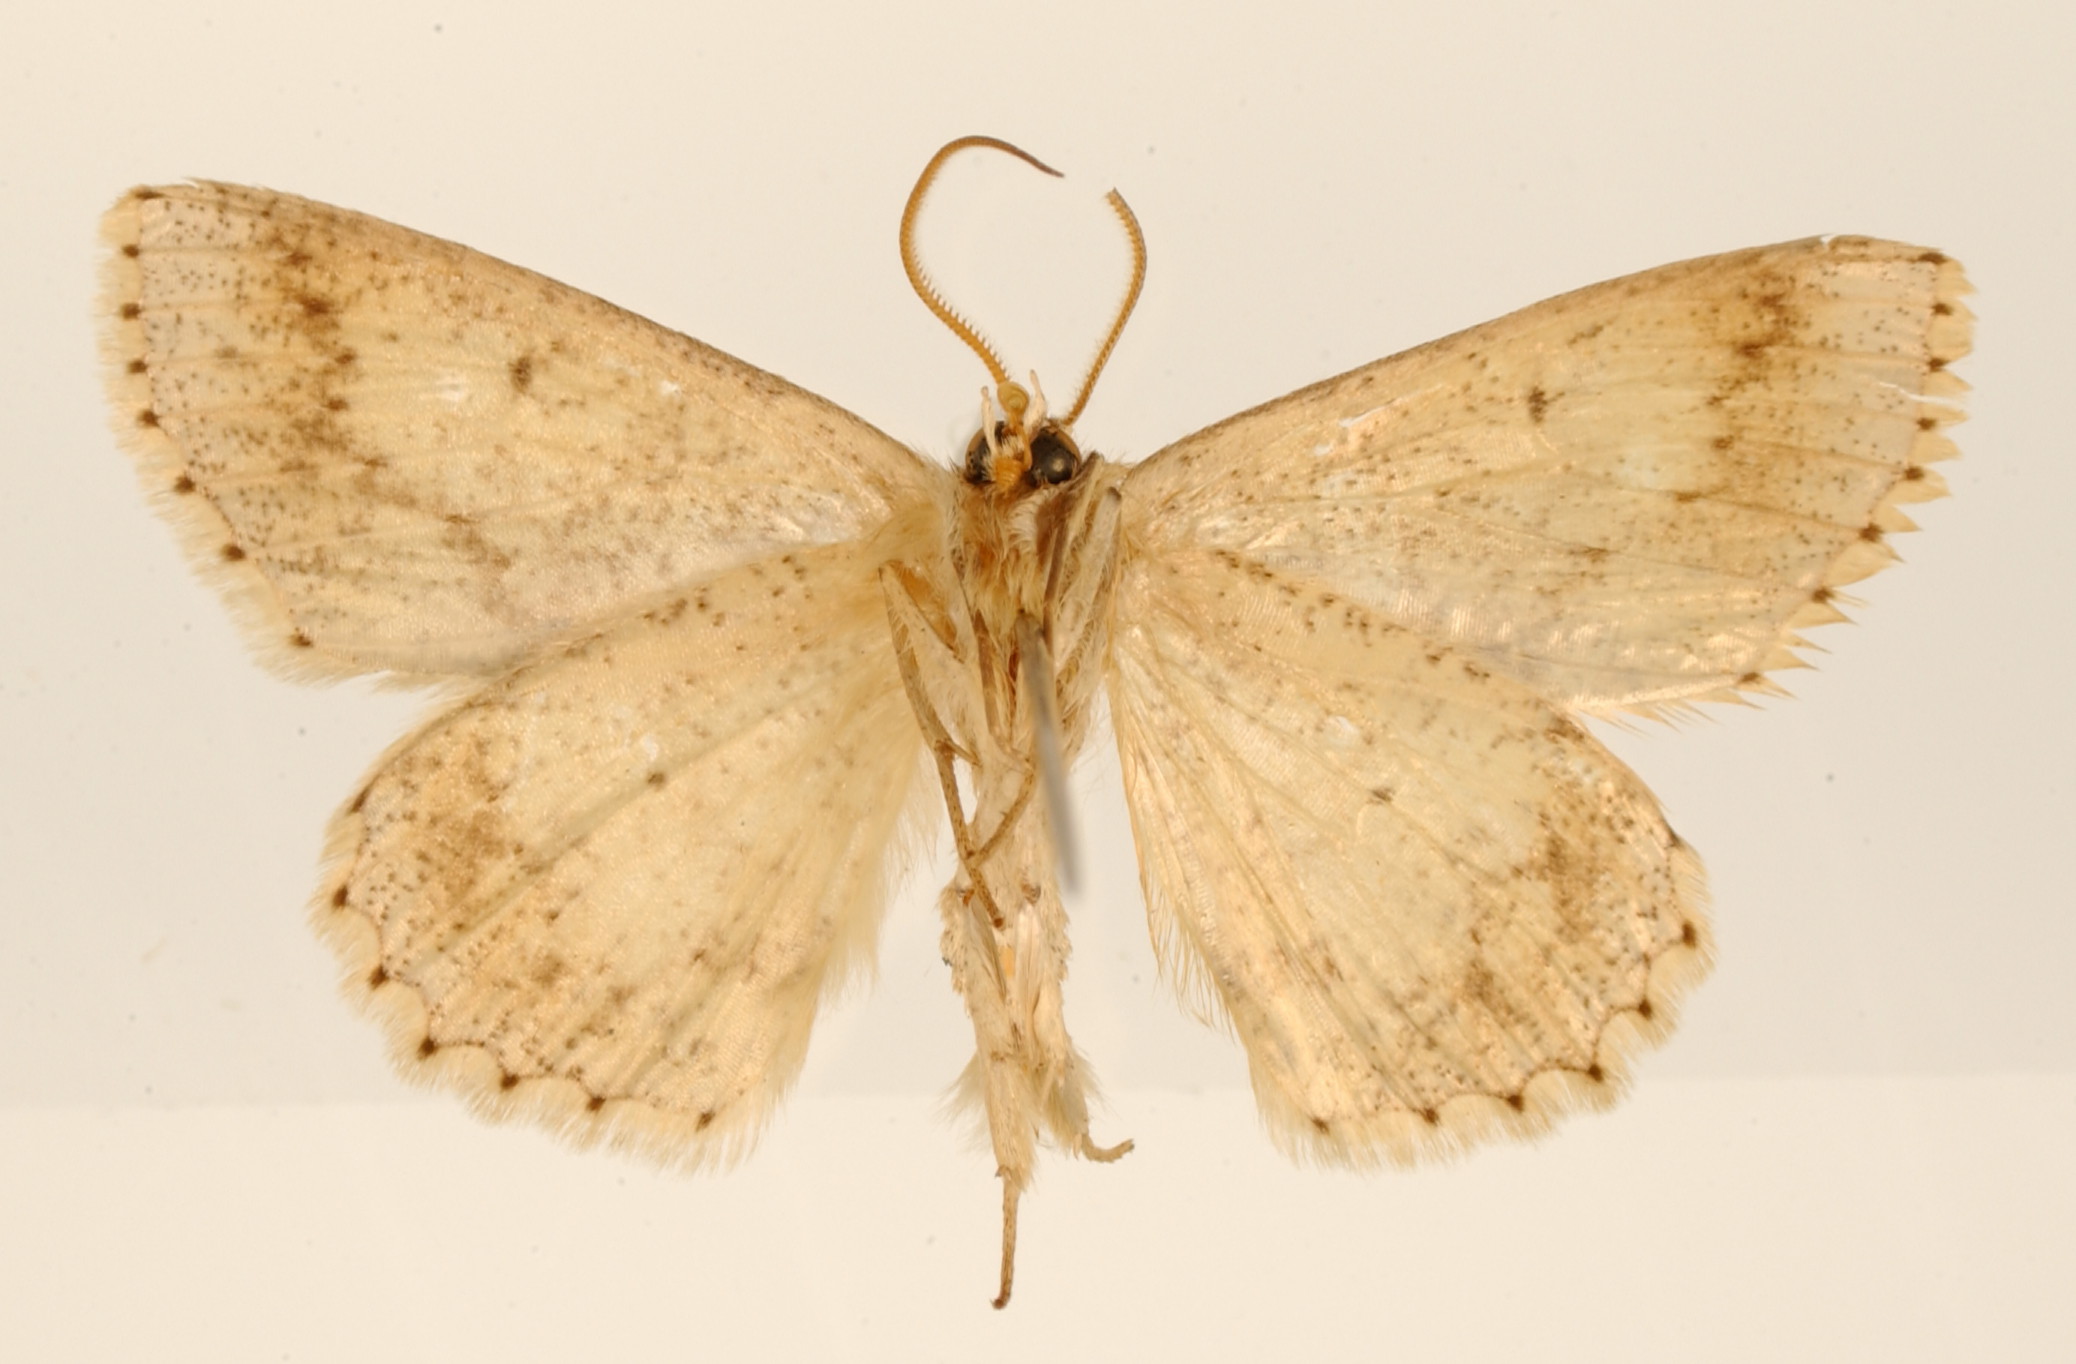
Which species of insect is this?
Isochromodes phyllira
